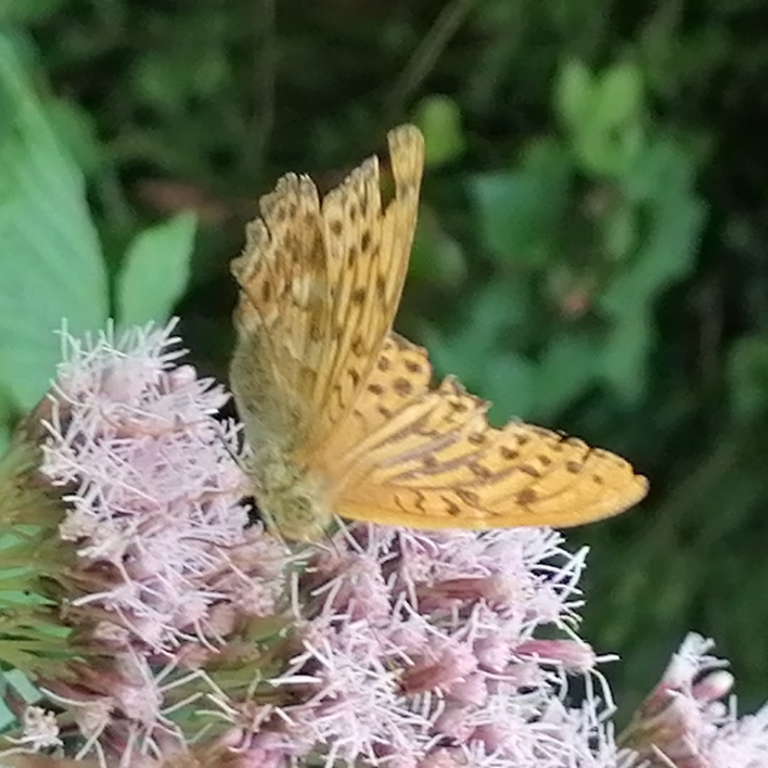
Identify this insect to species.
Argynnis paphia
